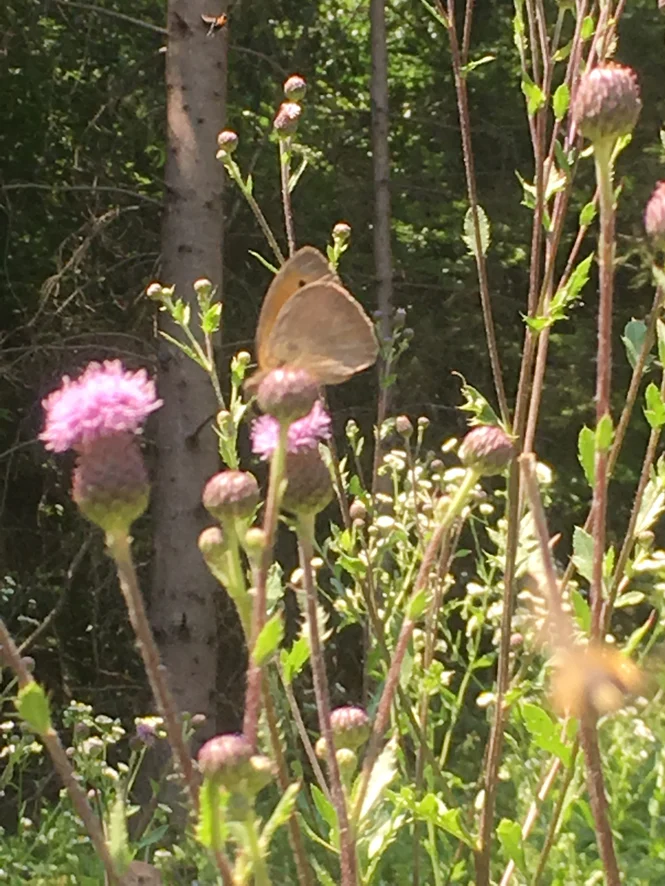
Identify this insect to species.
Maniola jurtina
